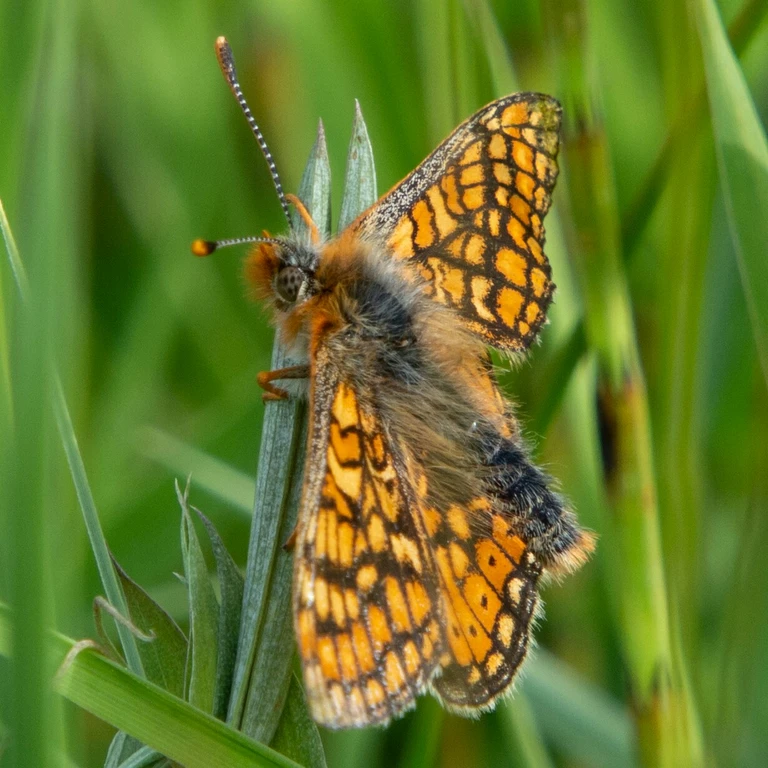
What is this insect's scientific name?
Euphydryas aurinia
